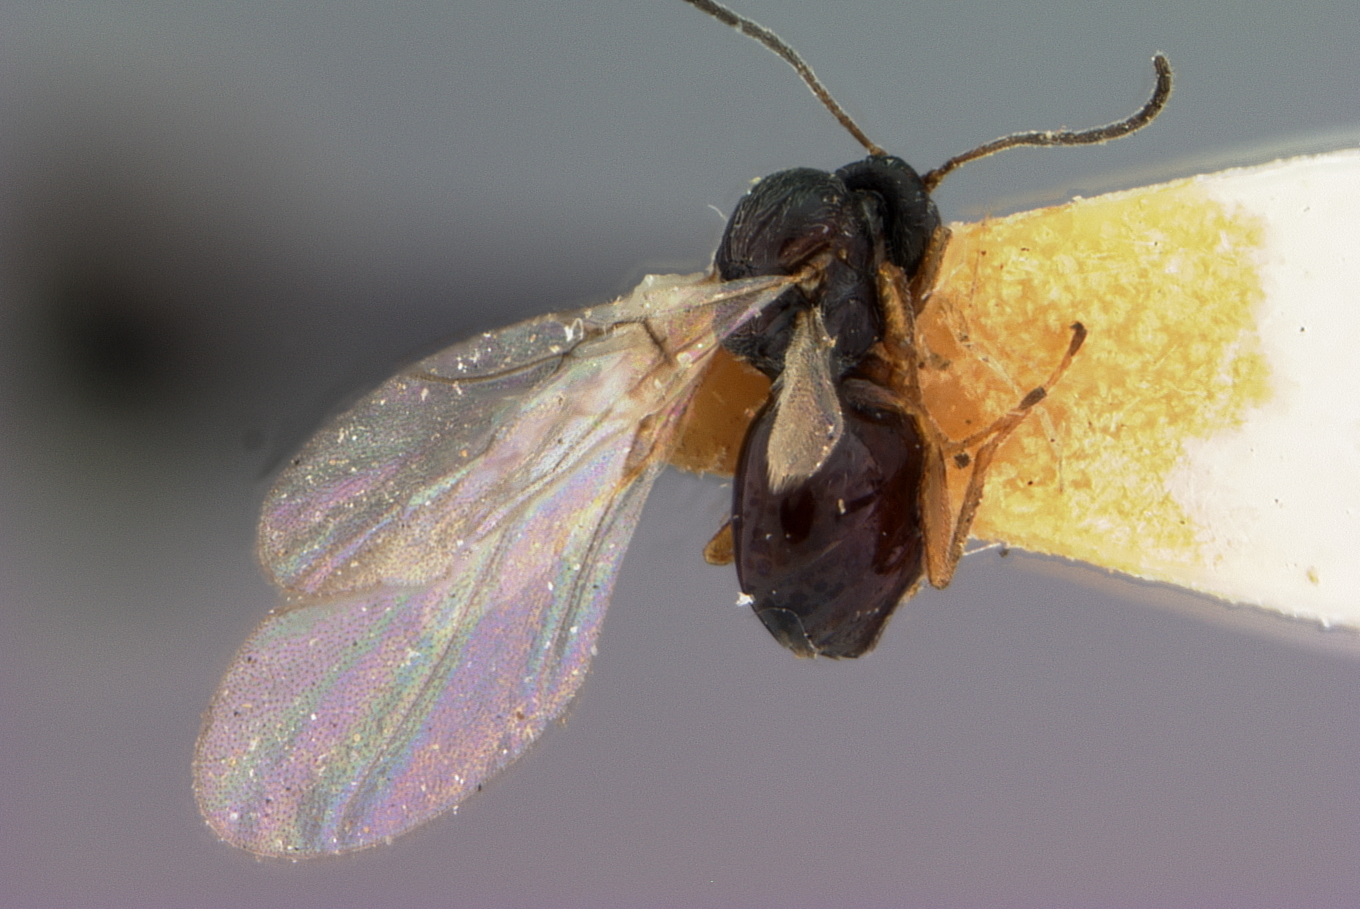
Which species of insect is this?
Diplolepis discularis
